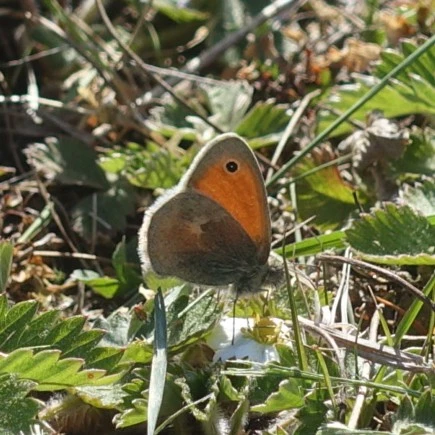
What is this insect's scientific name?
Coenonympha pamphilus
